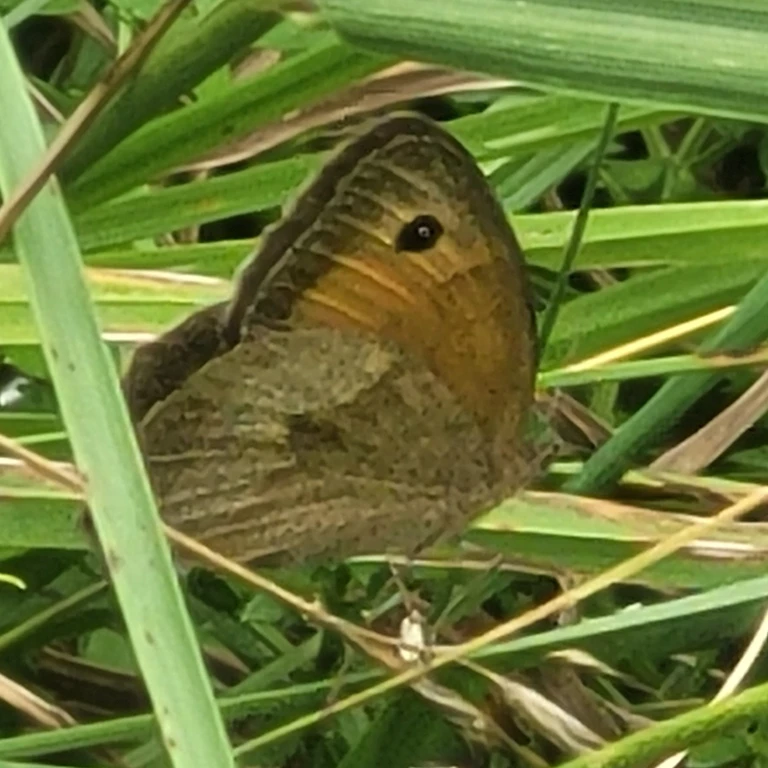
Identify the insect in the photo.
Maniola jurtina
